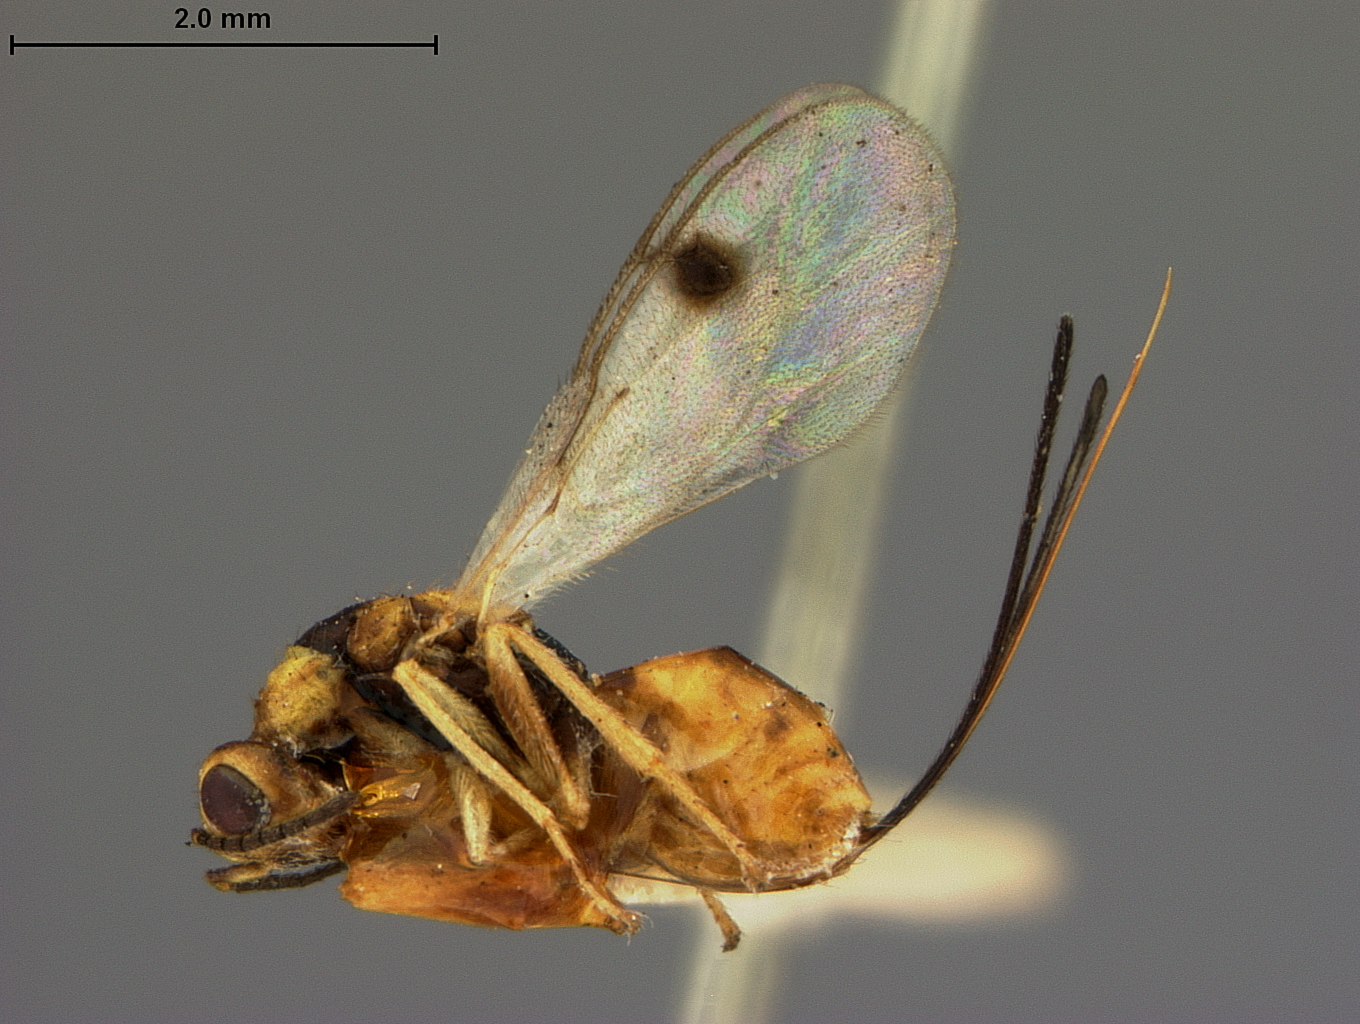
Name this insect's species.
Megastigmus nigrovariegatus
